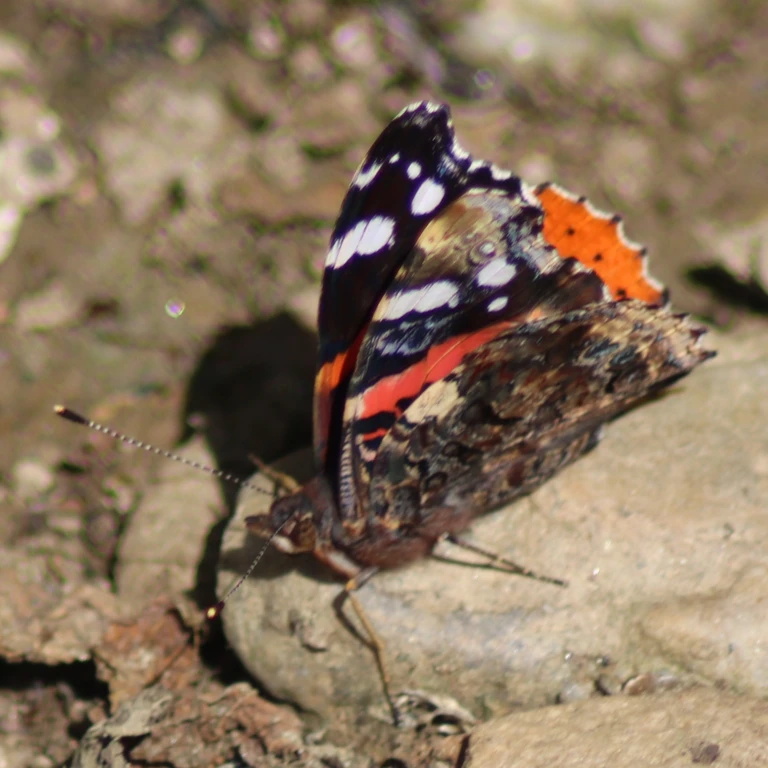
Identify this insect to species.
Vanessa atalanta
